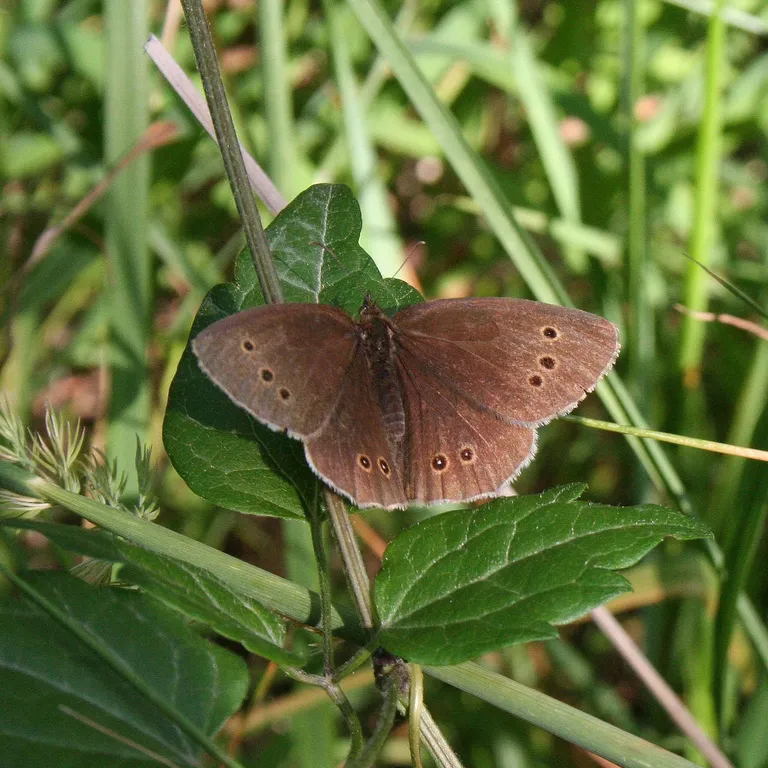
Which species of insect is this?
Aphantopus hyperantus
